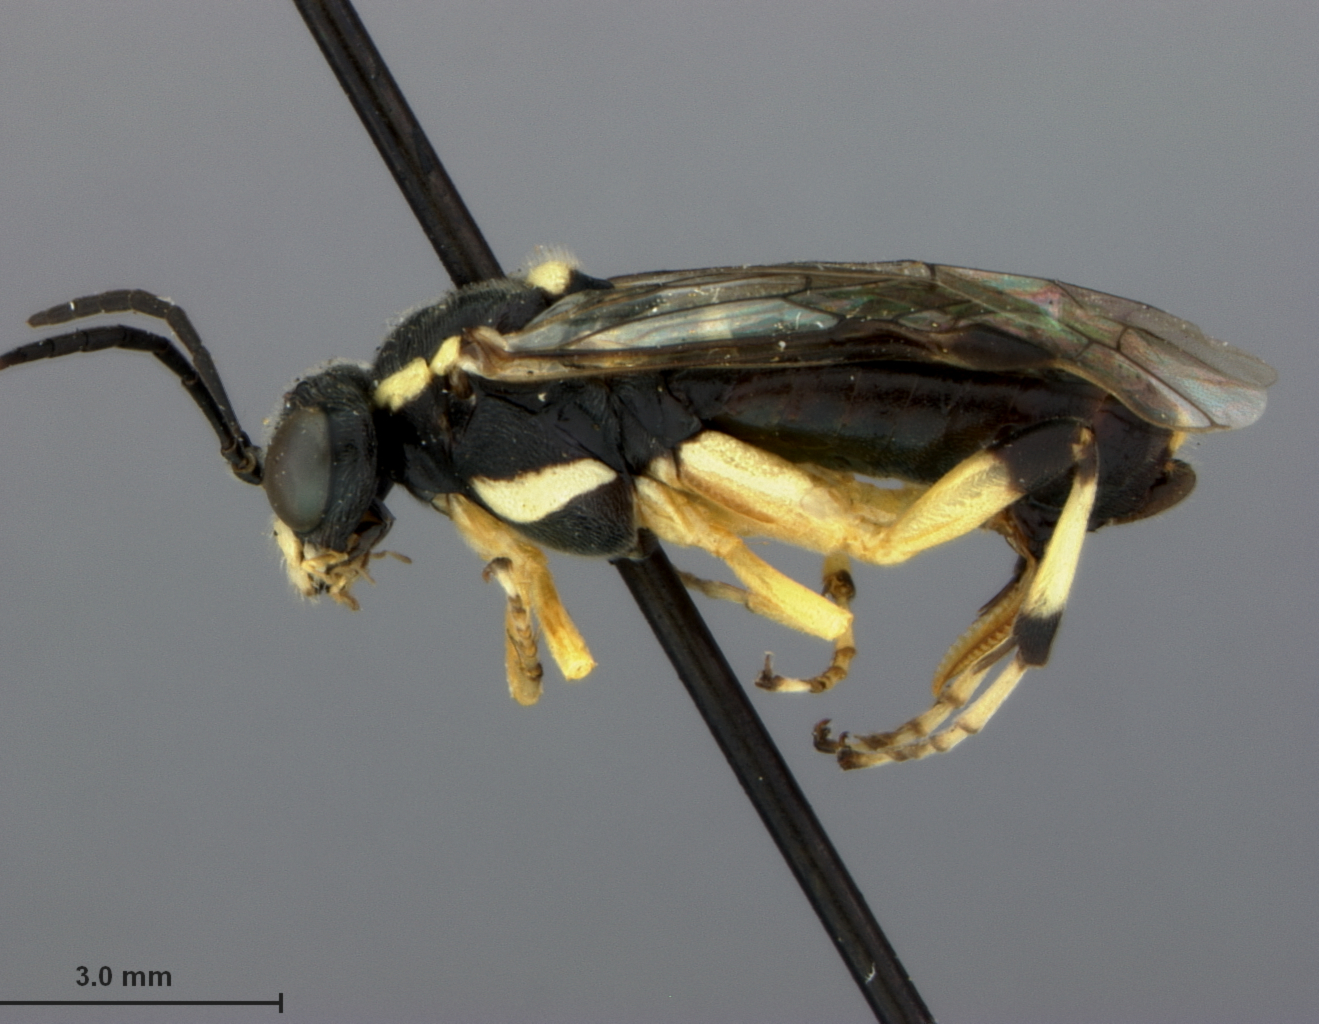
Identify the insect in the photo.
Macrophya senacca
